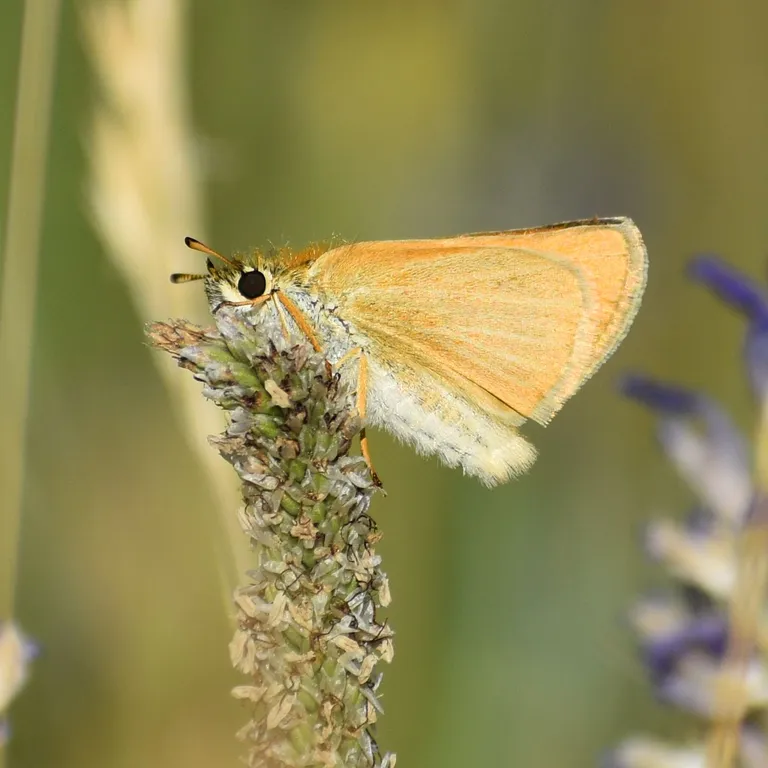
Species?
Thymelicus lineola
